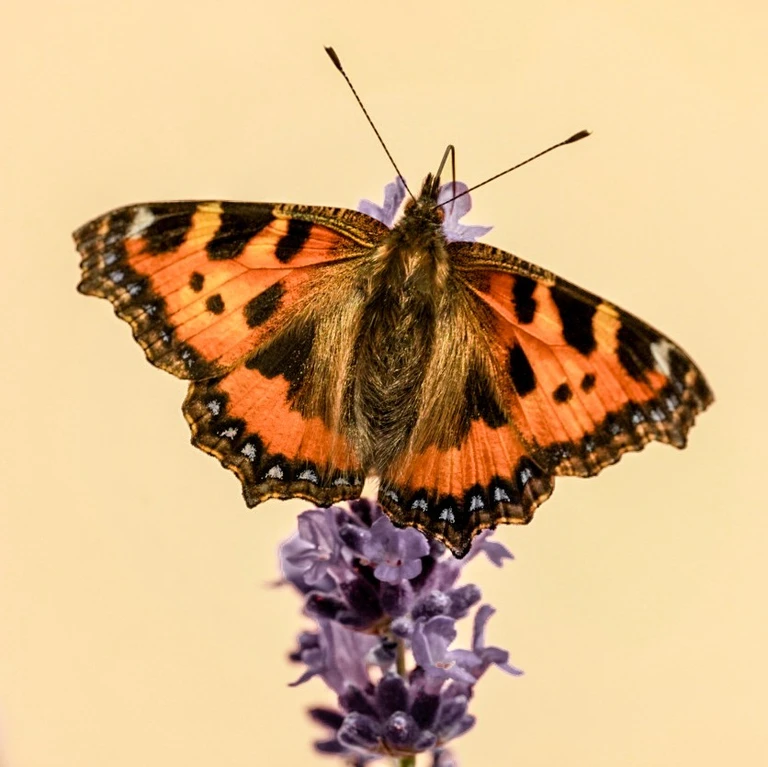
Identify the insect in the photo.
Aglais urticae
